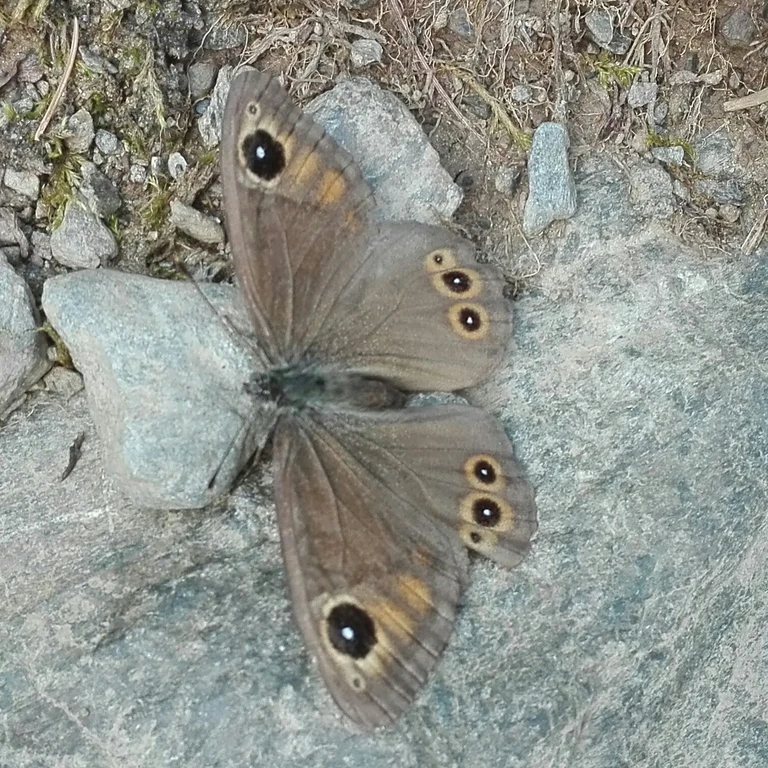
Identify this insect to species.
Lasiommata maera (also Pararge maera)
